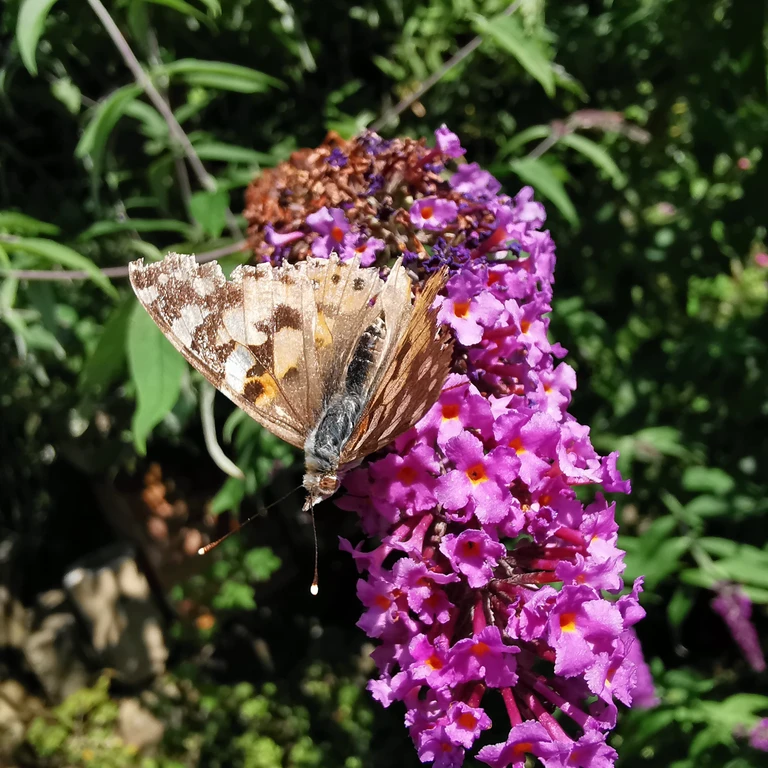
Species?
Vanessa cardui
